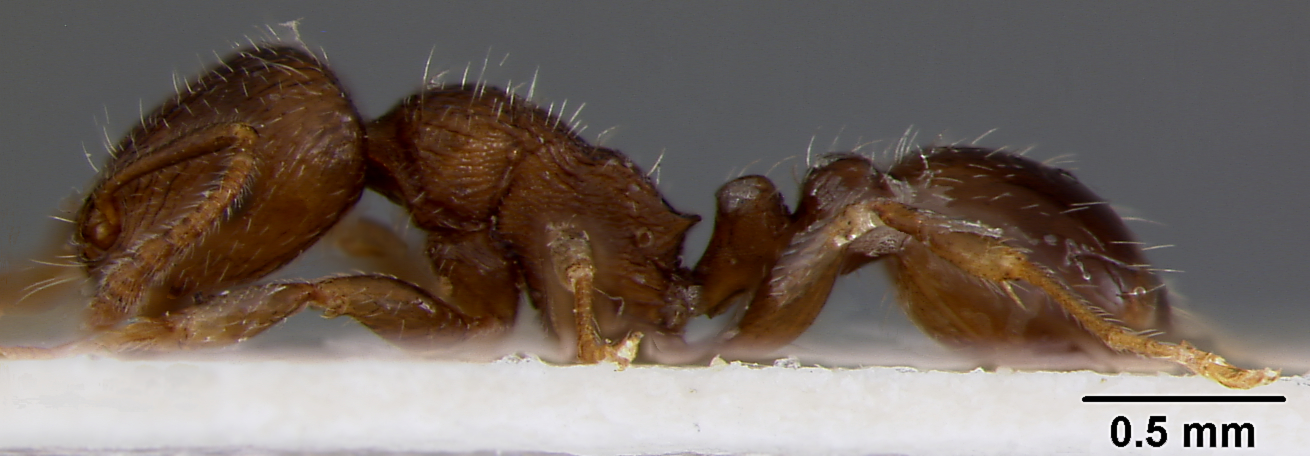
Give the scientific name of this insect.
Teleutomyrmex schneideri
